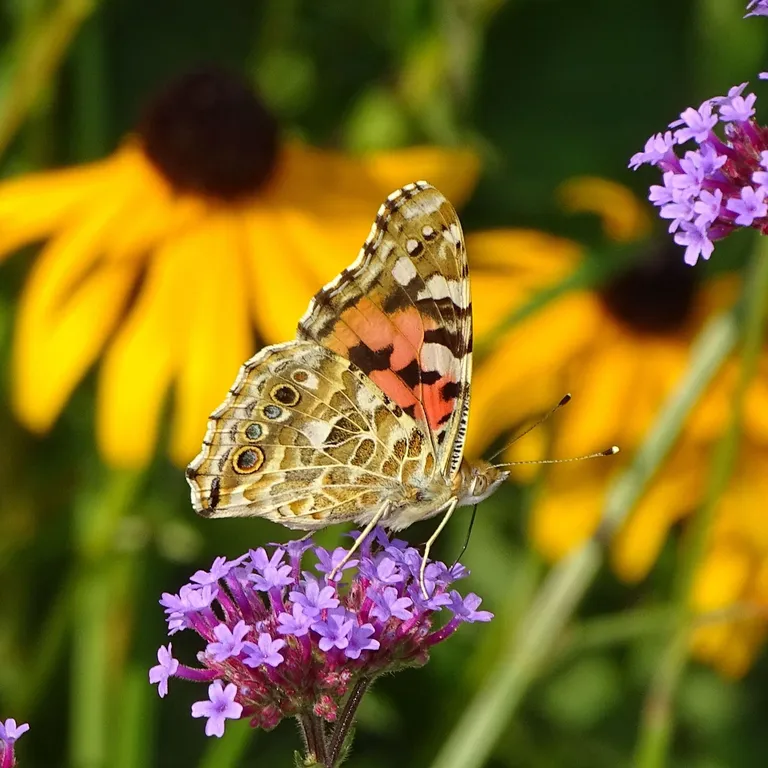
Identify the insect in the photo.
Vanessa cardui
